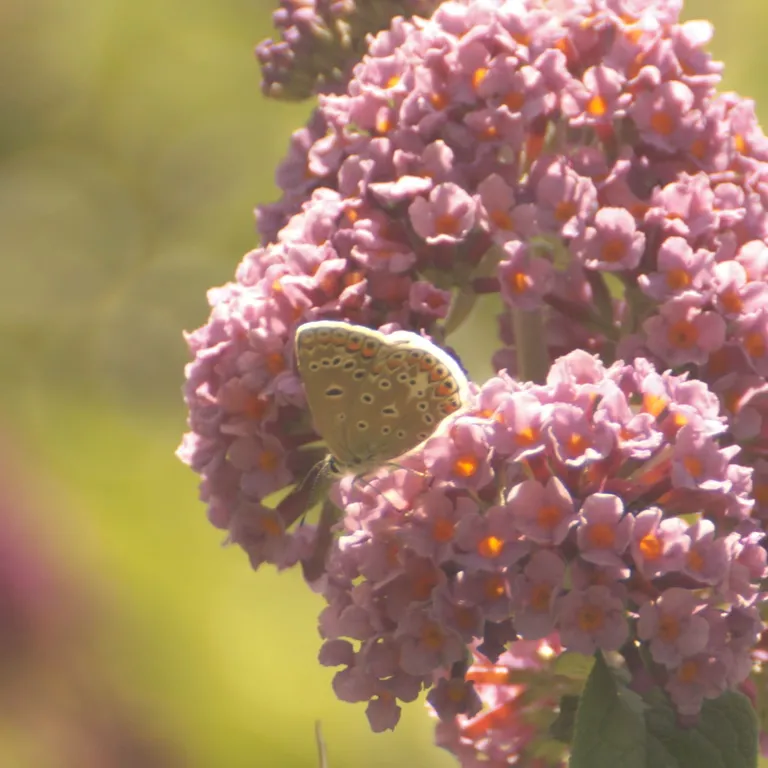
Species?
Polyommatus icarus
